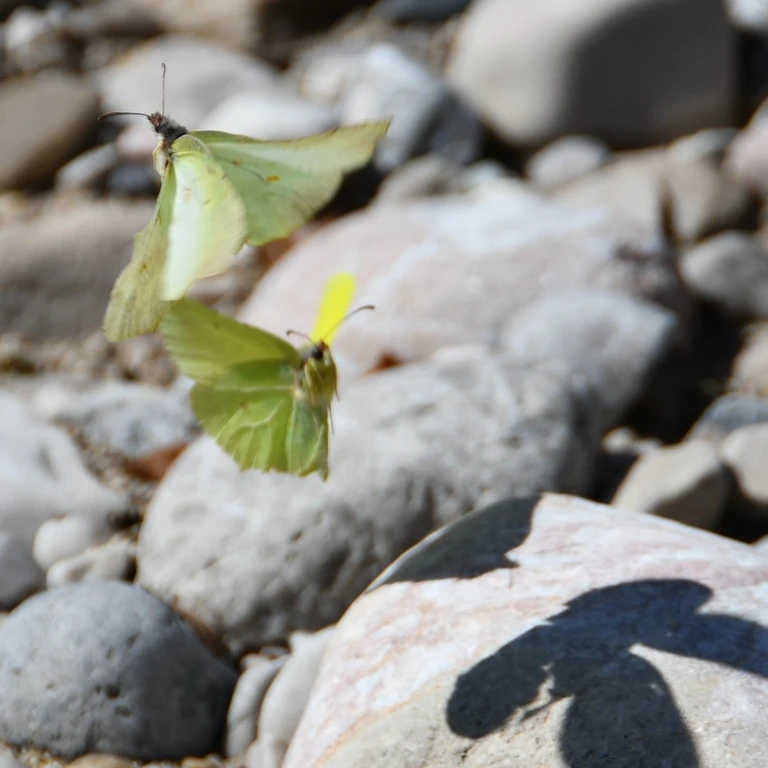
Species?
Gonepteryx rhamni
